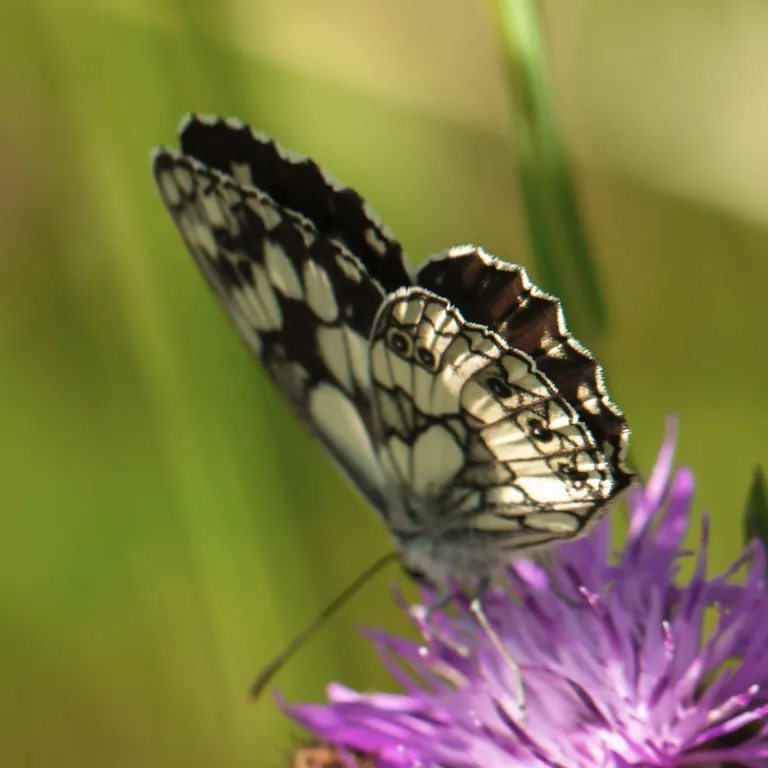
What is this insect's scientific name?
Melanargia galathea
